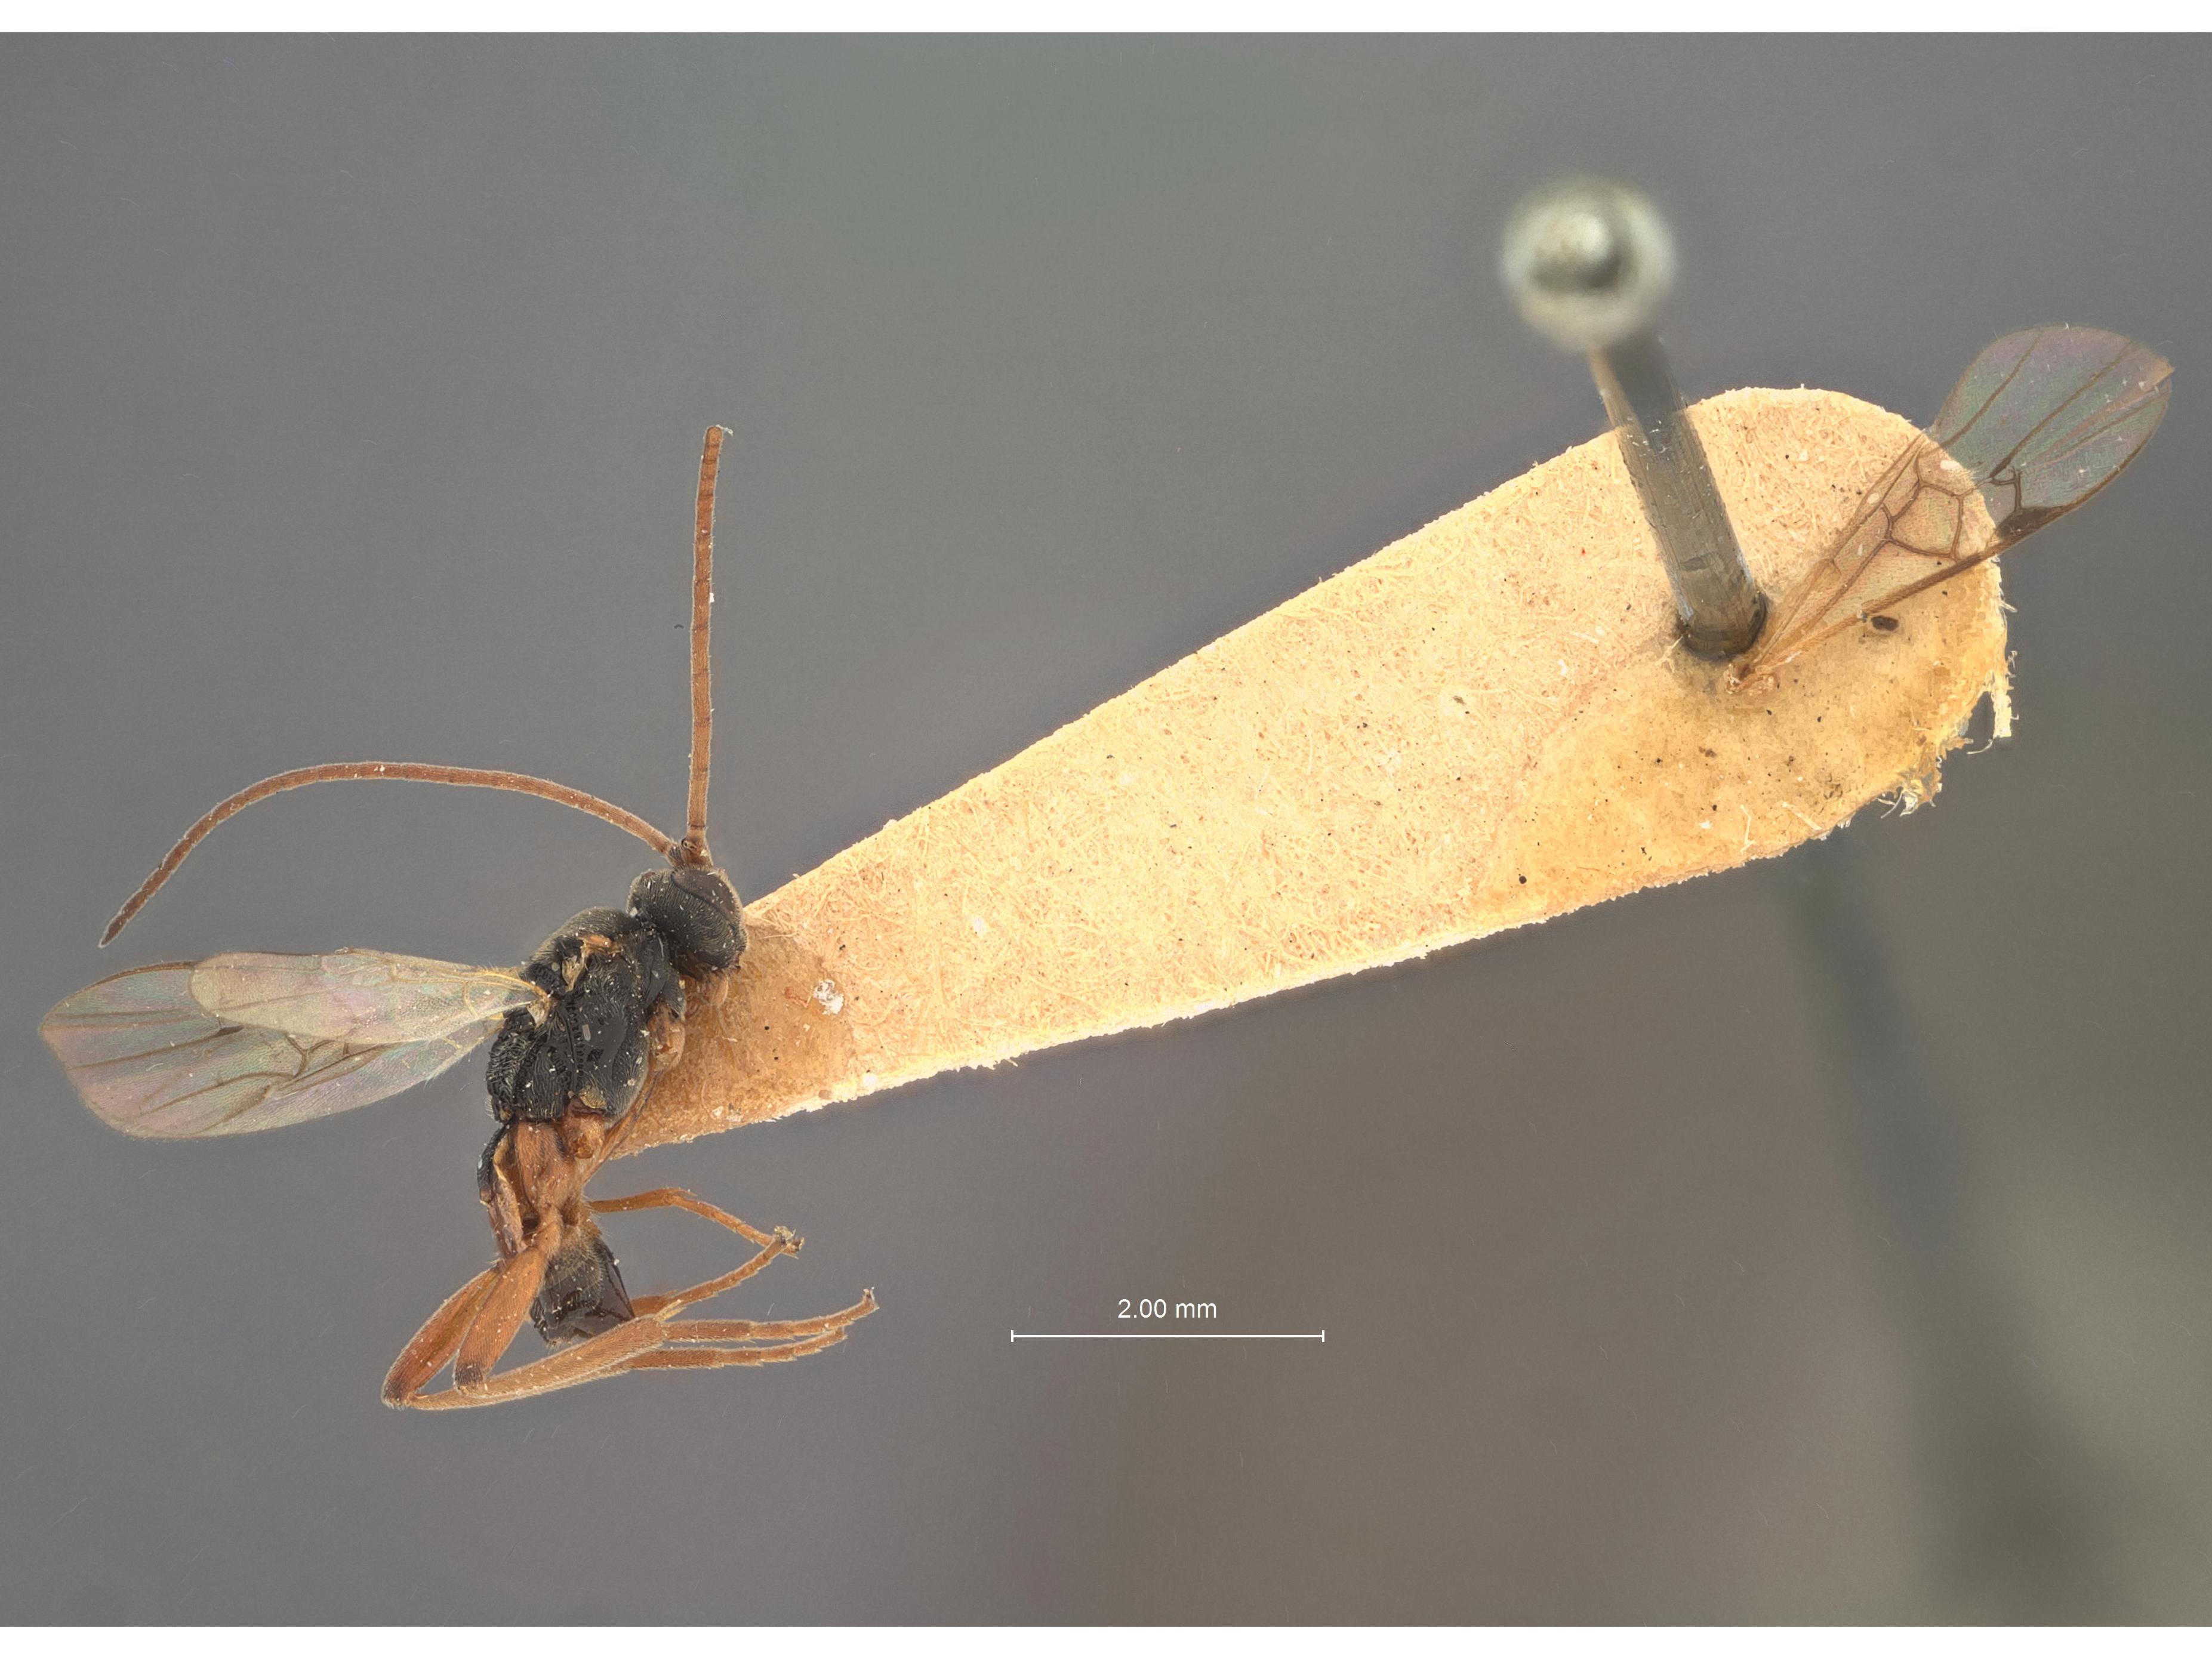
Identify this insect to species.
Microplitis laticinctus
